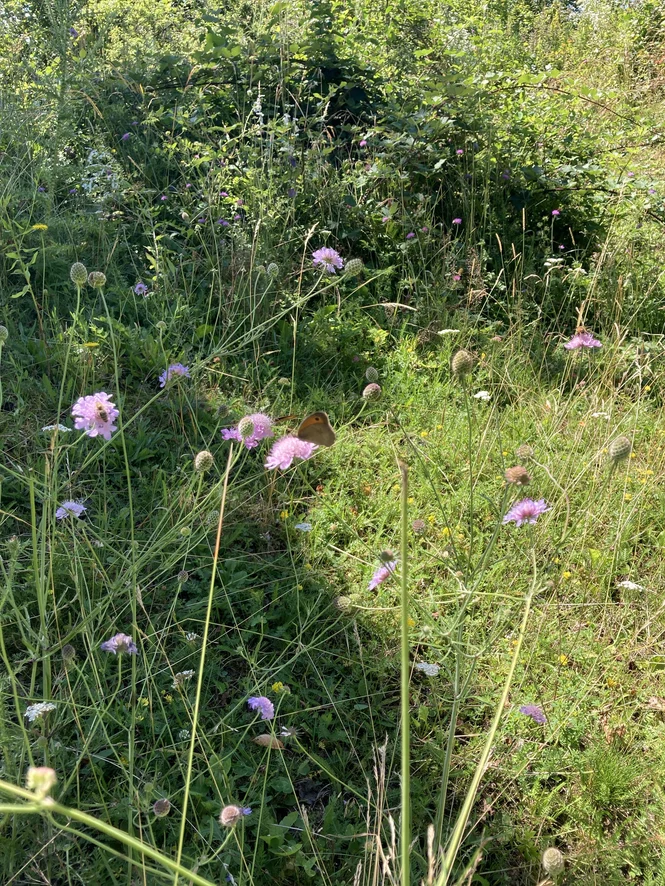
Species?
Maniola jurtina
